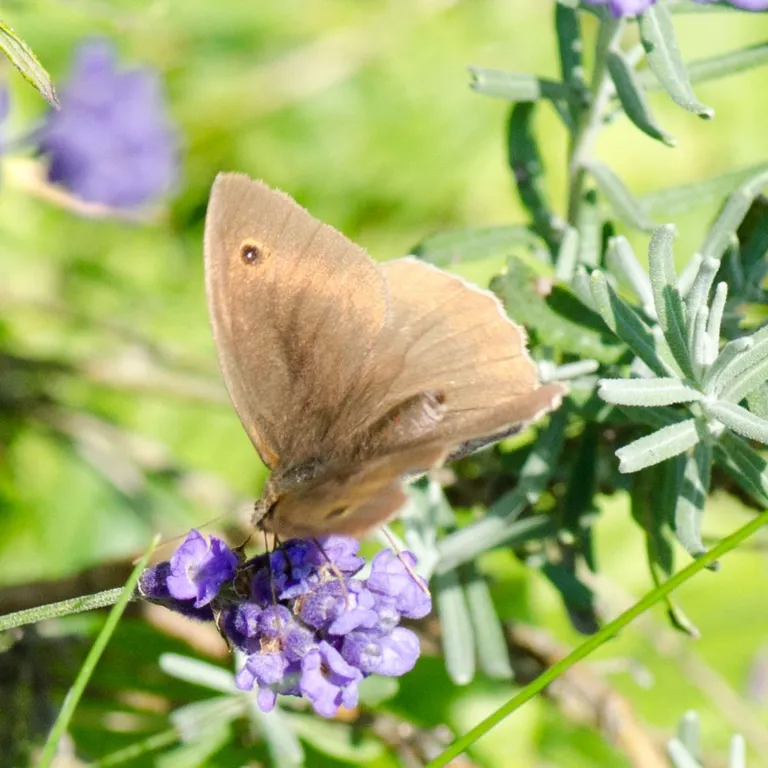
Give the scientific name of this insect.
Maniola jurtina
